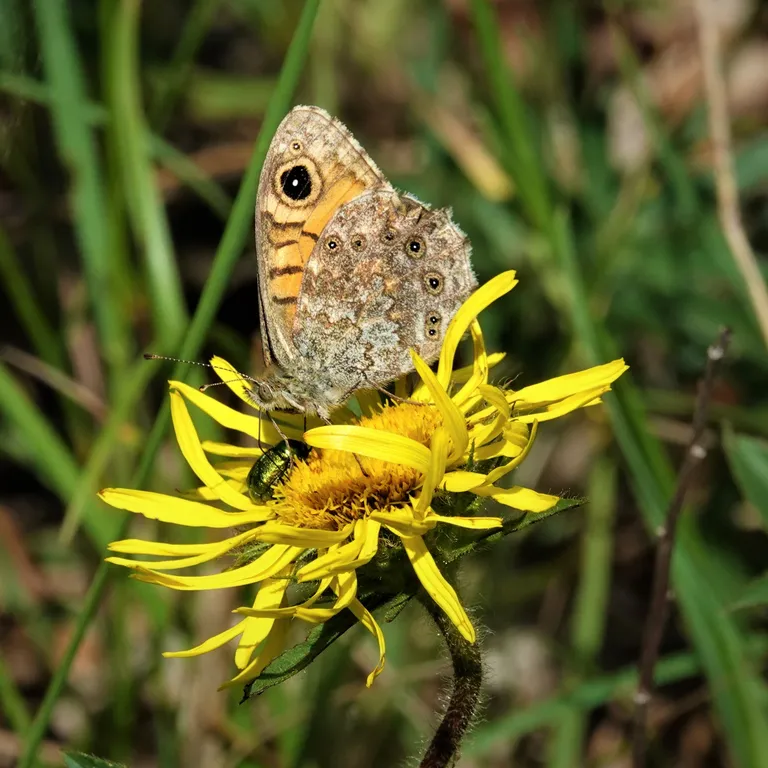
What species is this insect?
Lasiommata megera (also Pararge megera)
